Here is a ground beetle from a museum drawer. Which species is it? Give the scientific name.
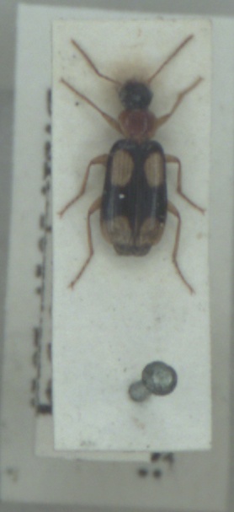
Dromius quadrimaculatus
